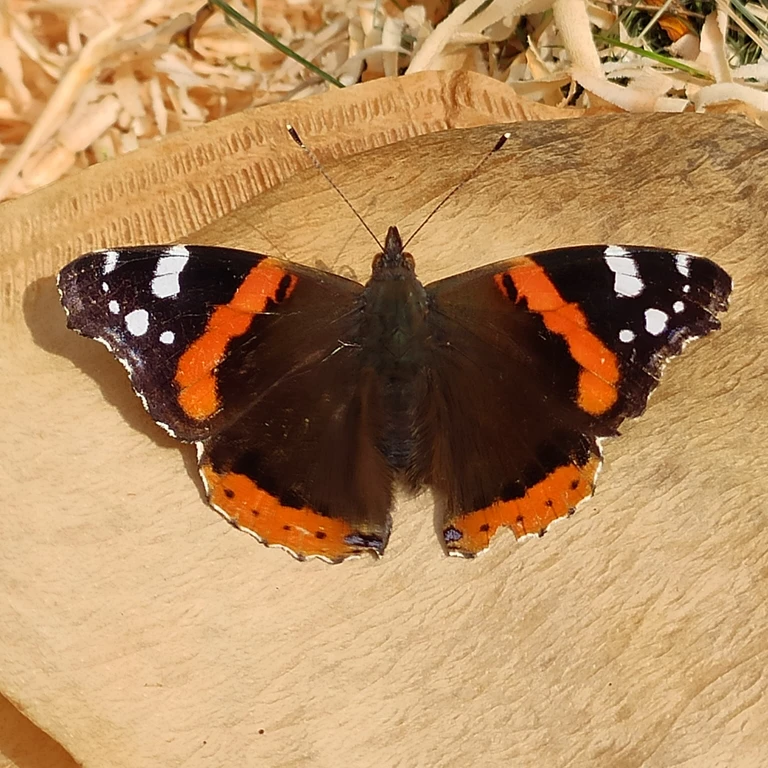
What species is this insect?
Vanessa atalanta
